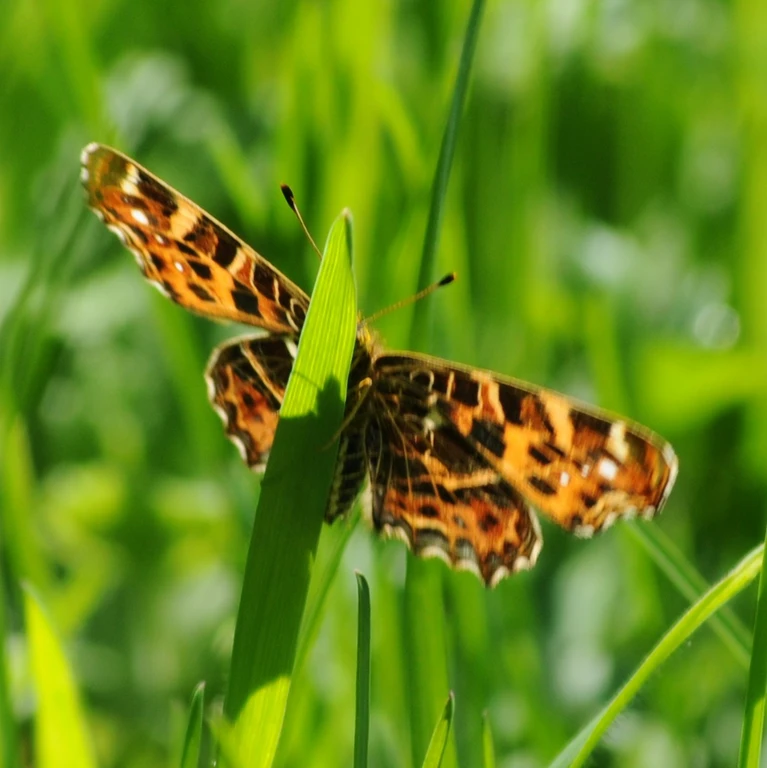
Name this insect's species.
Araschnia levana
